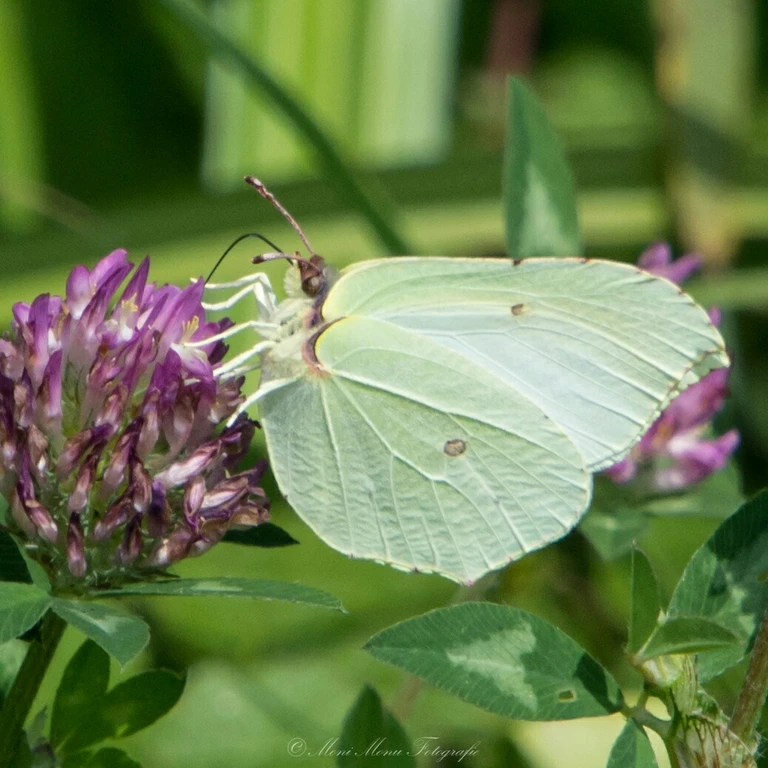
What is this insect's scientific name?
Gonepteryx rhamni
